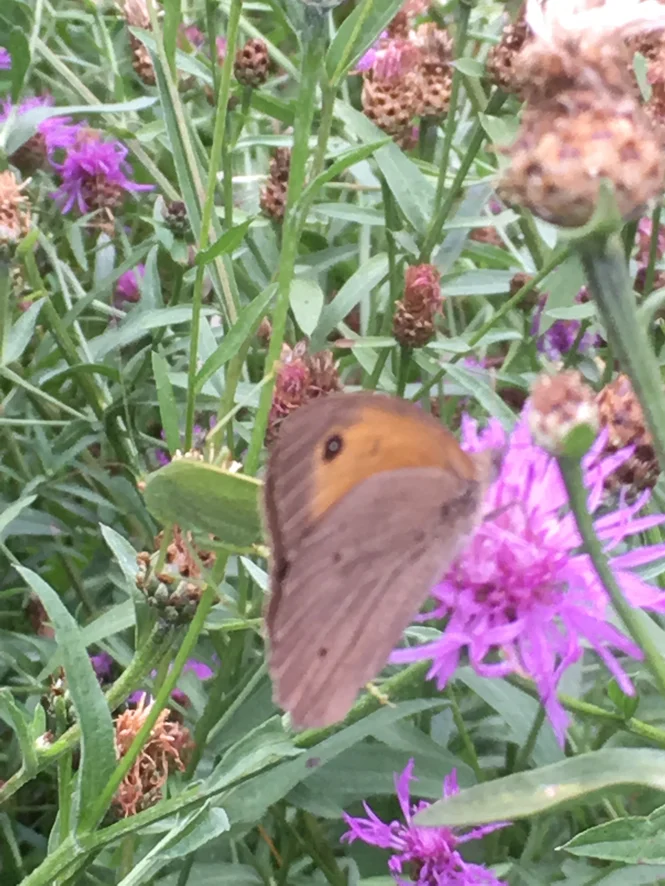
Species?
Maniola jurtina
